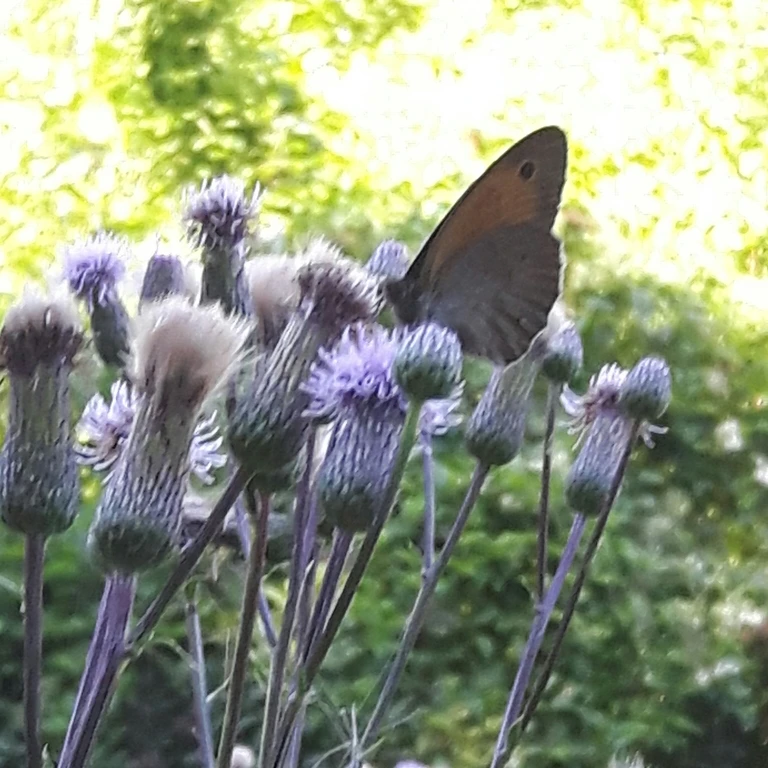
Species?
Maniola jurtina
